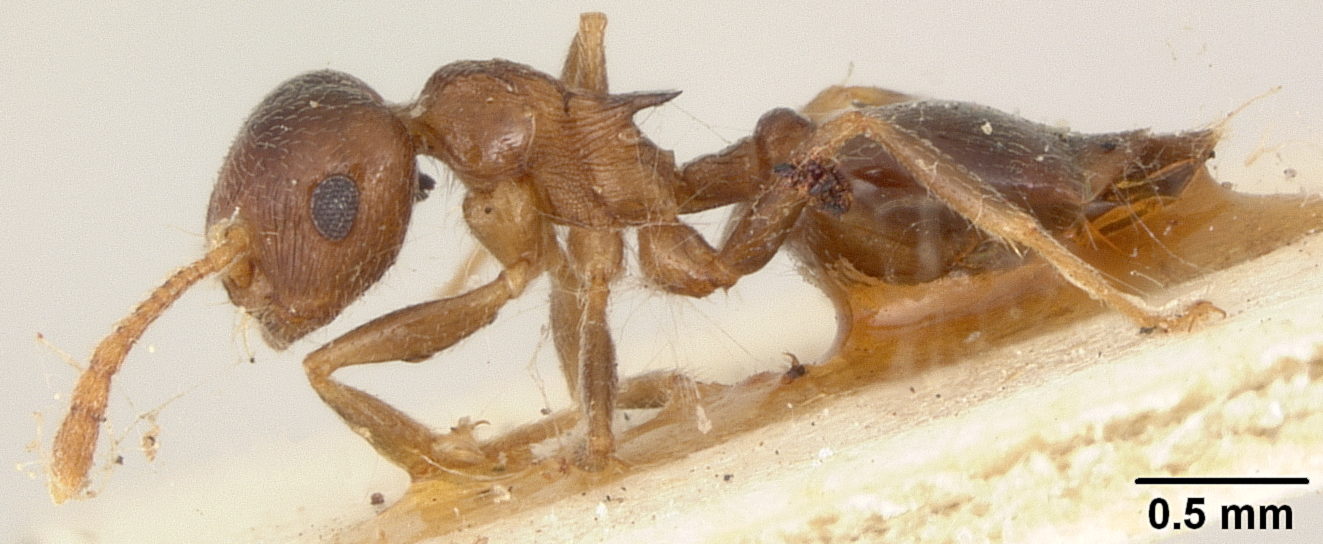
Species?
Crematogaster zavattarii
